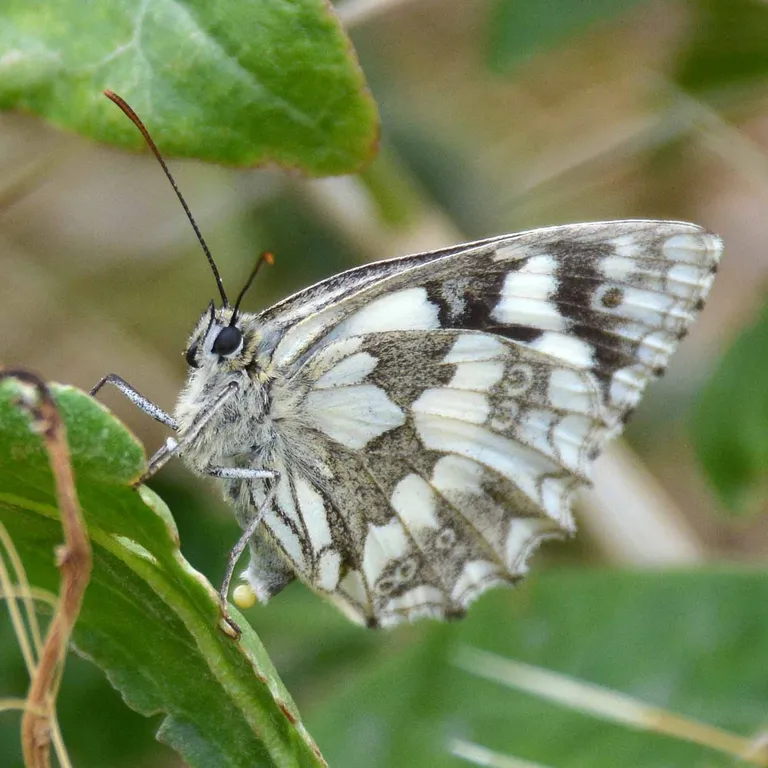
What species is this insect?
Melanargia galathea
